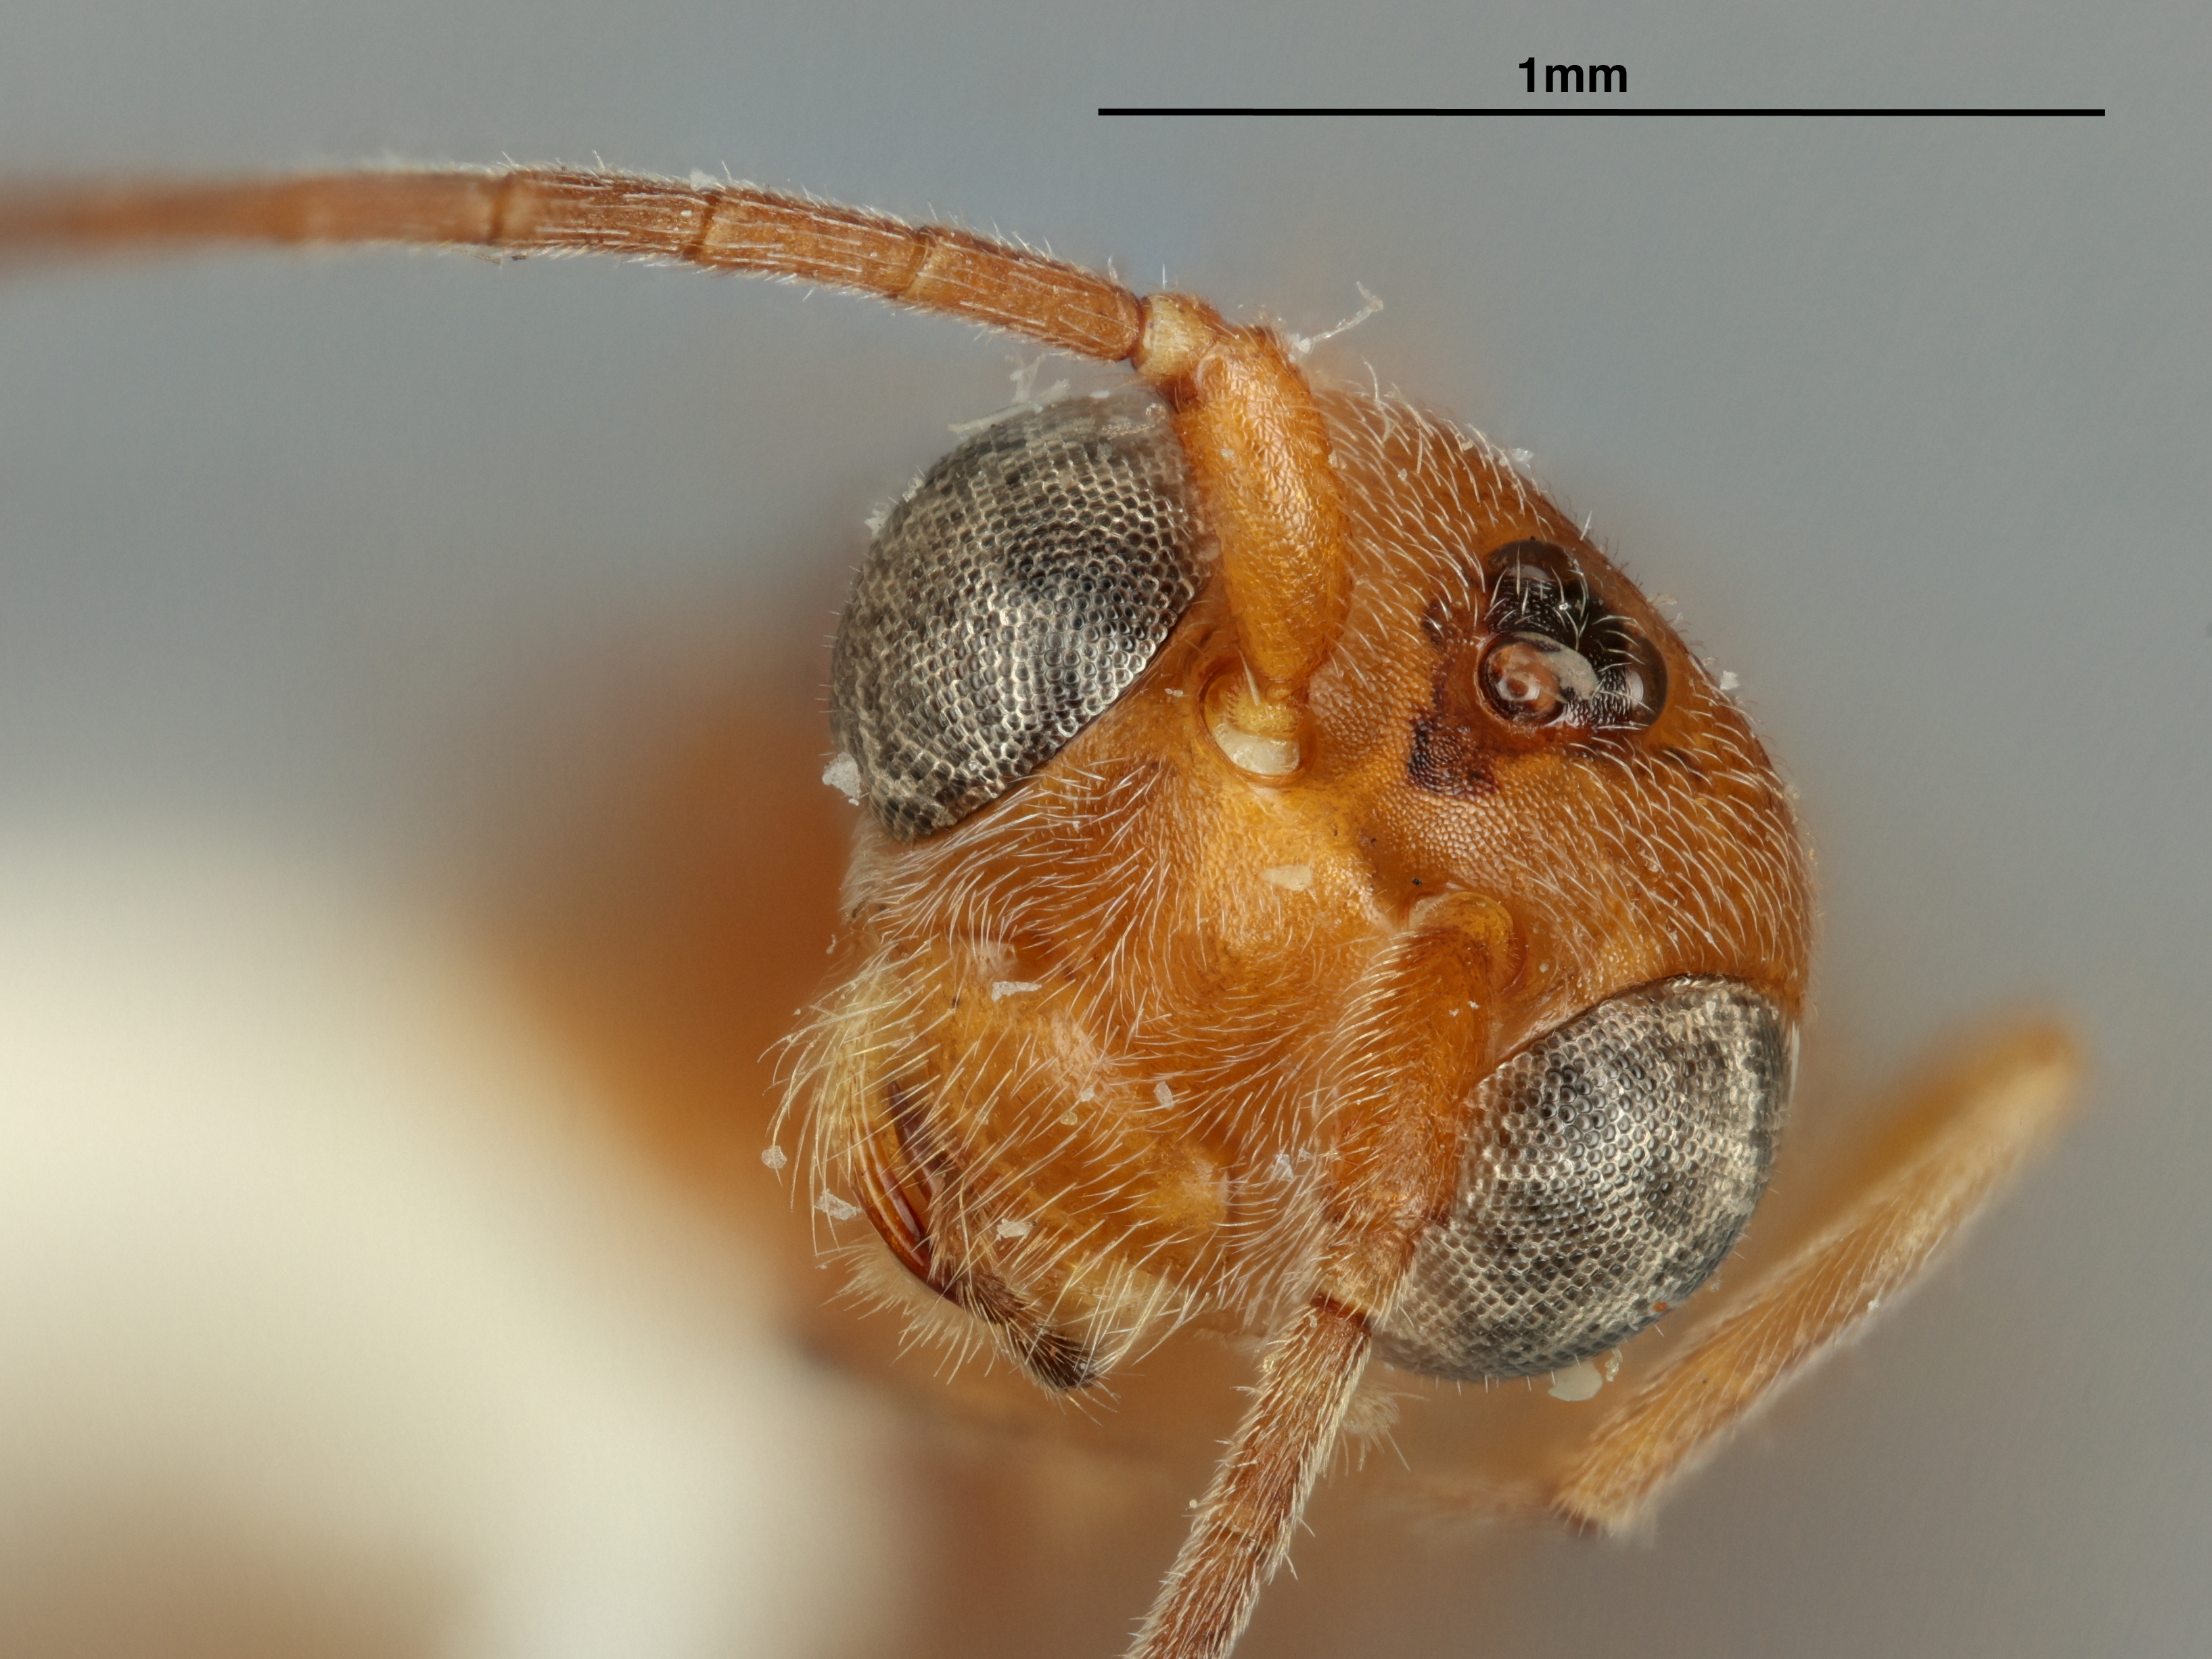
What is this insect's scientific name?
Phanerotoma decticauda
